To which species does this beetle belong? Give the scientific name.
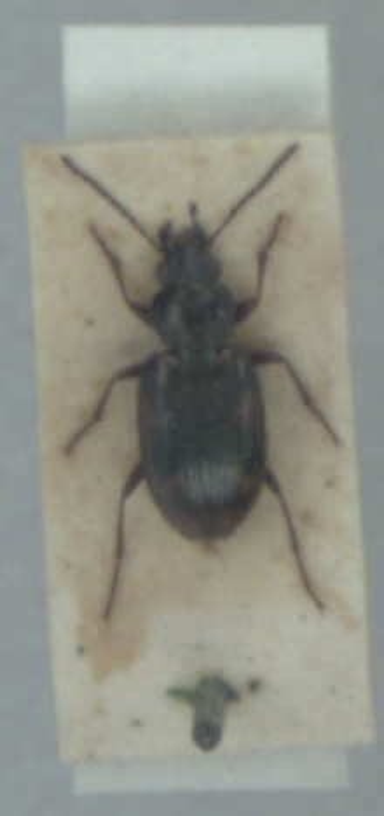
Bembidion varium
